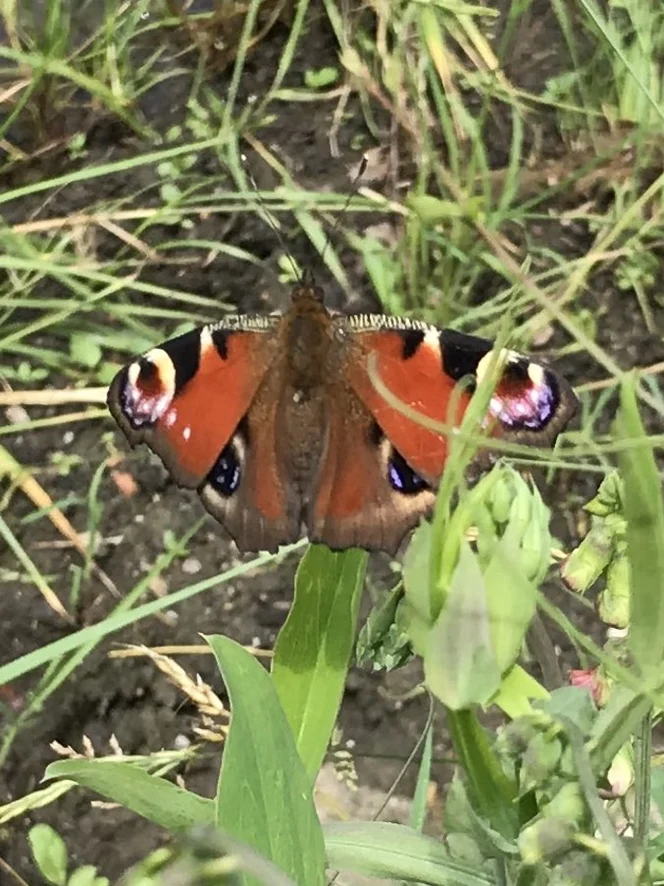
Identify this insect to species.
Aglais io
